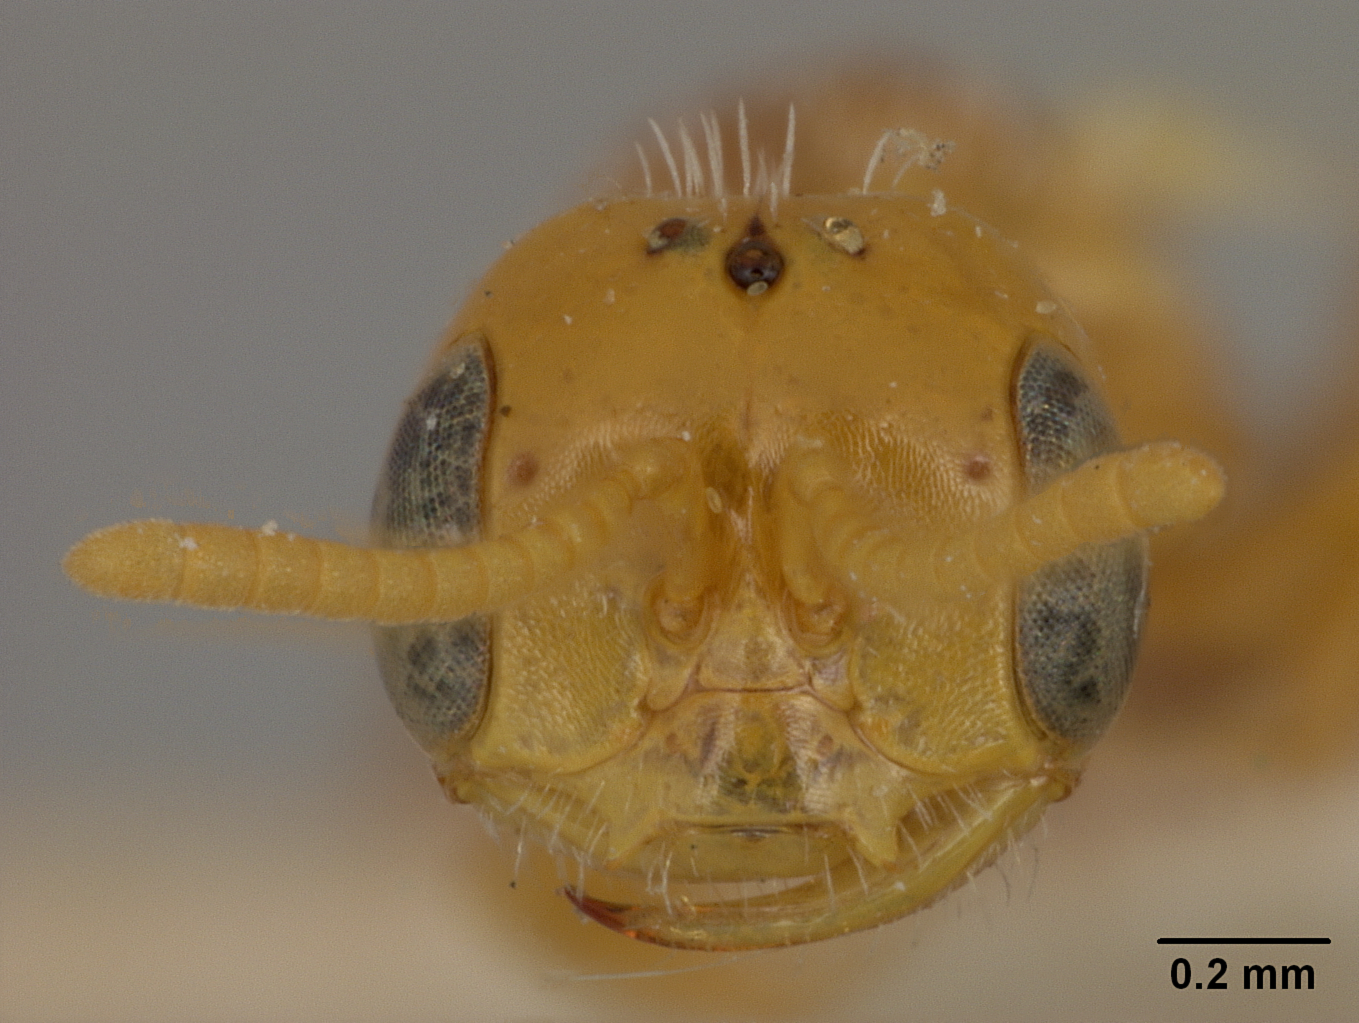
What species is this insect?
Perdita larreae
